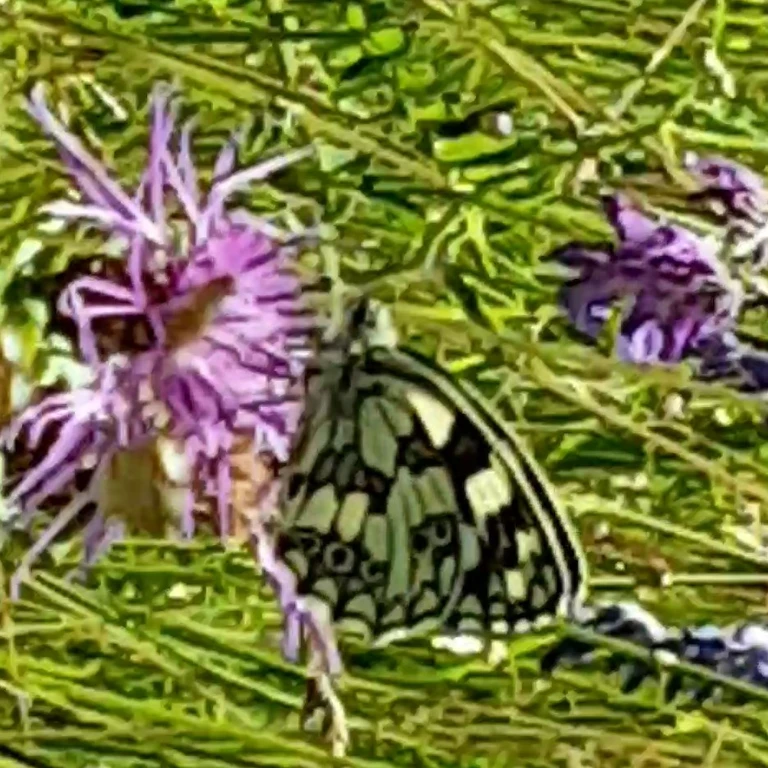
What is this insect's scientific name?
Melanargia galathea
